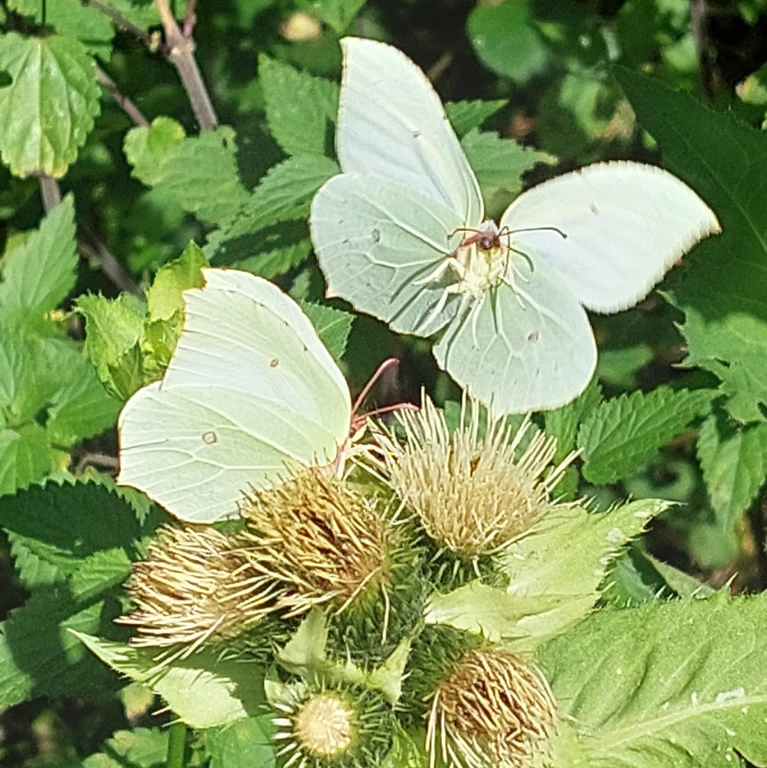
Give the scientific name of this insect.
Gonepteryx rhamni
